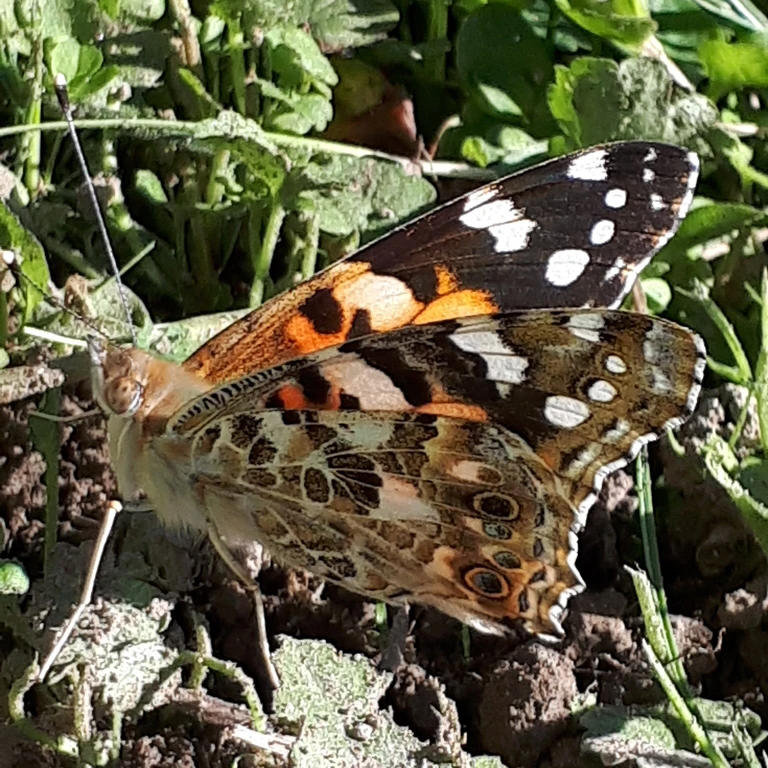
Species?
Vanessa cardui
